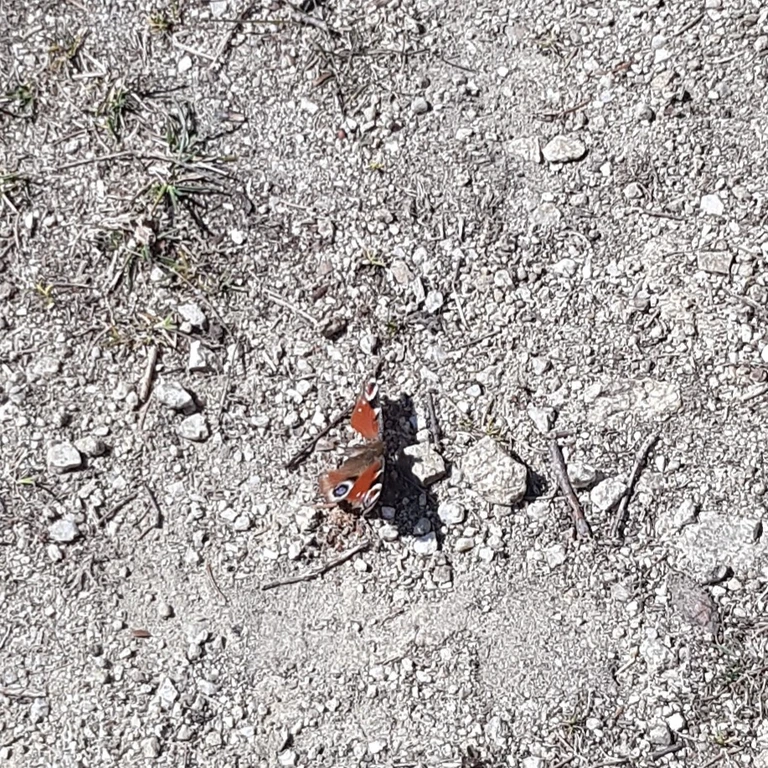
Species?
Aglais io
